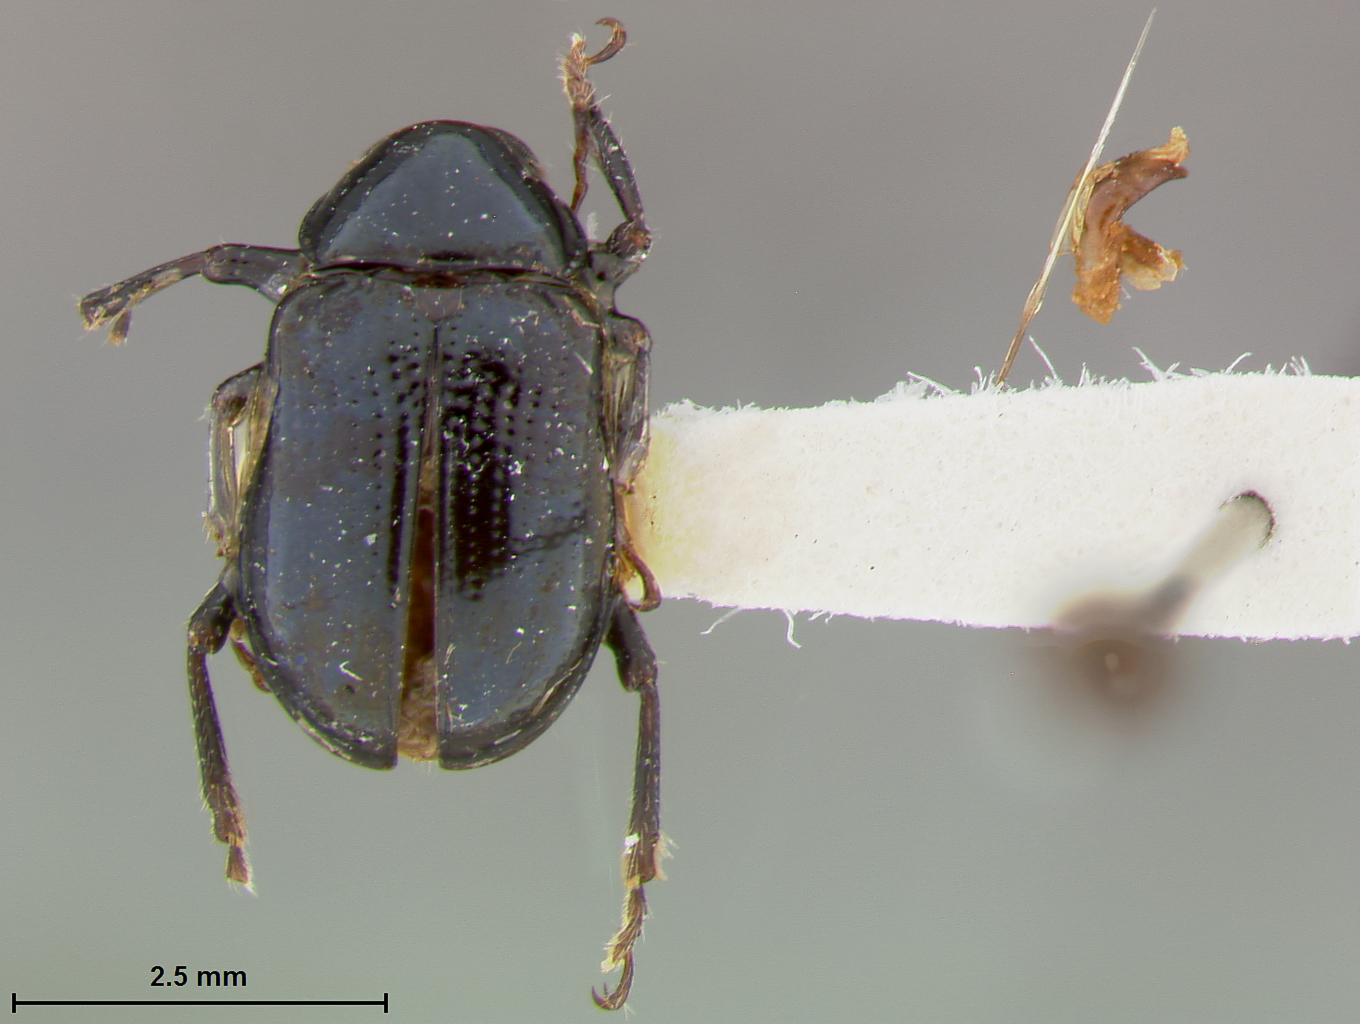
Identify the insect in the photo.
Metachroma zayasi
